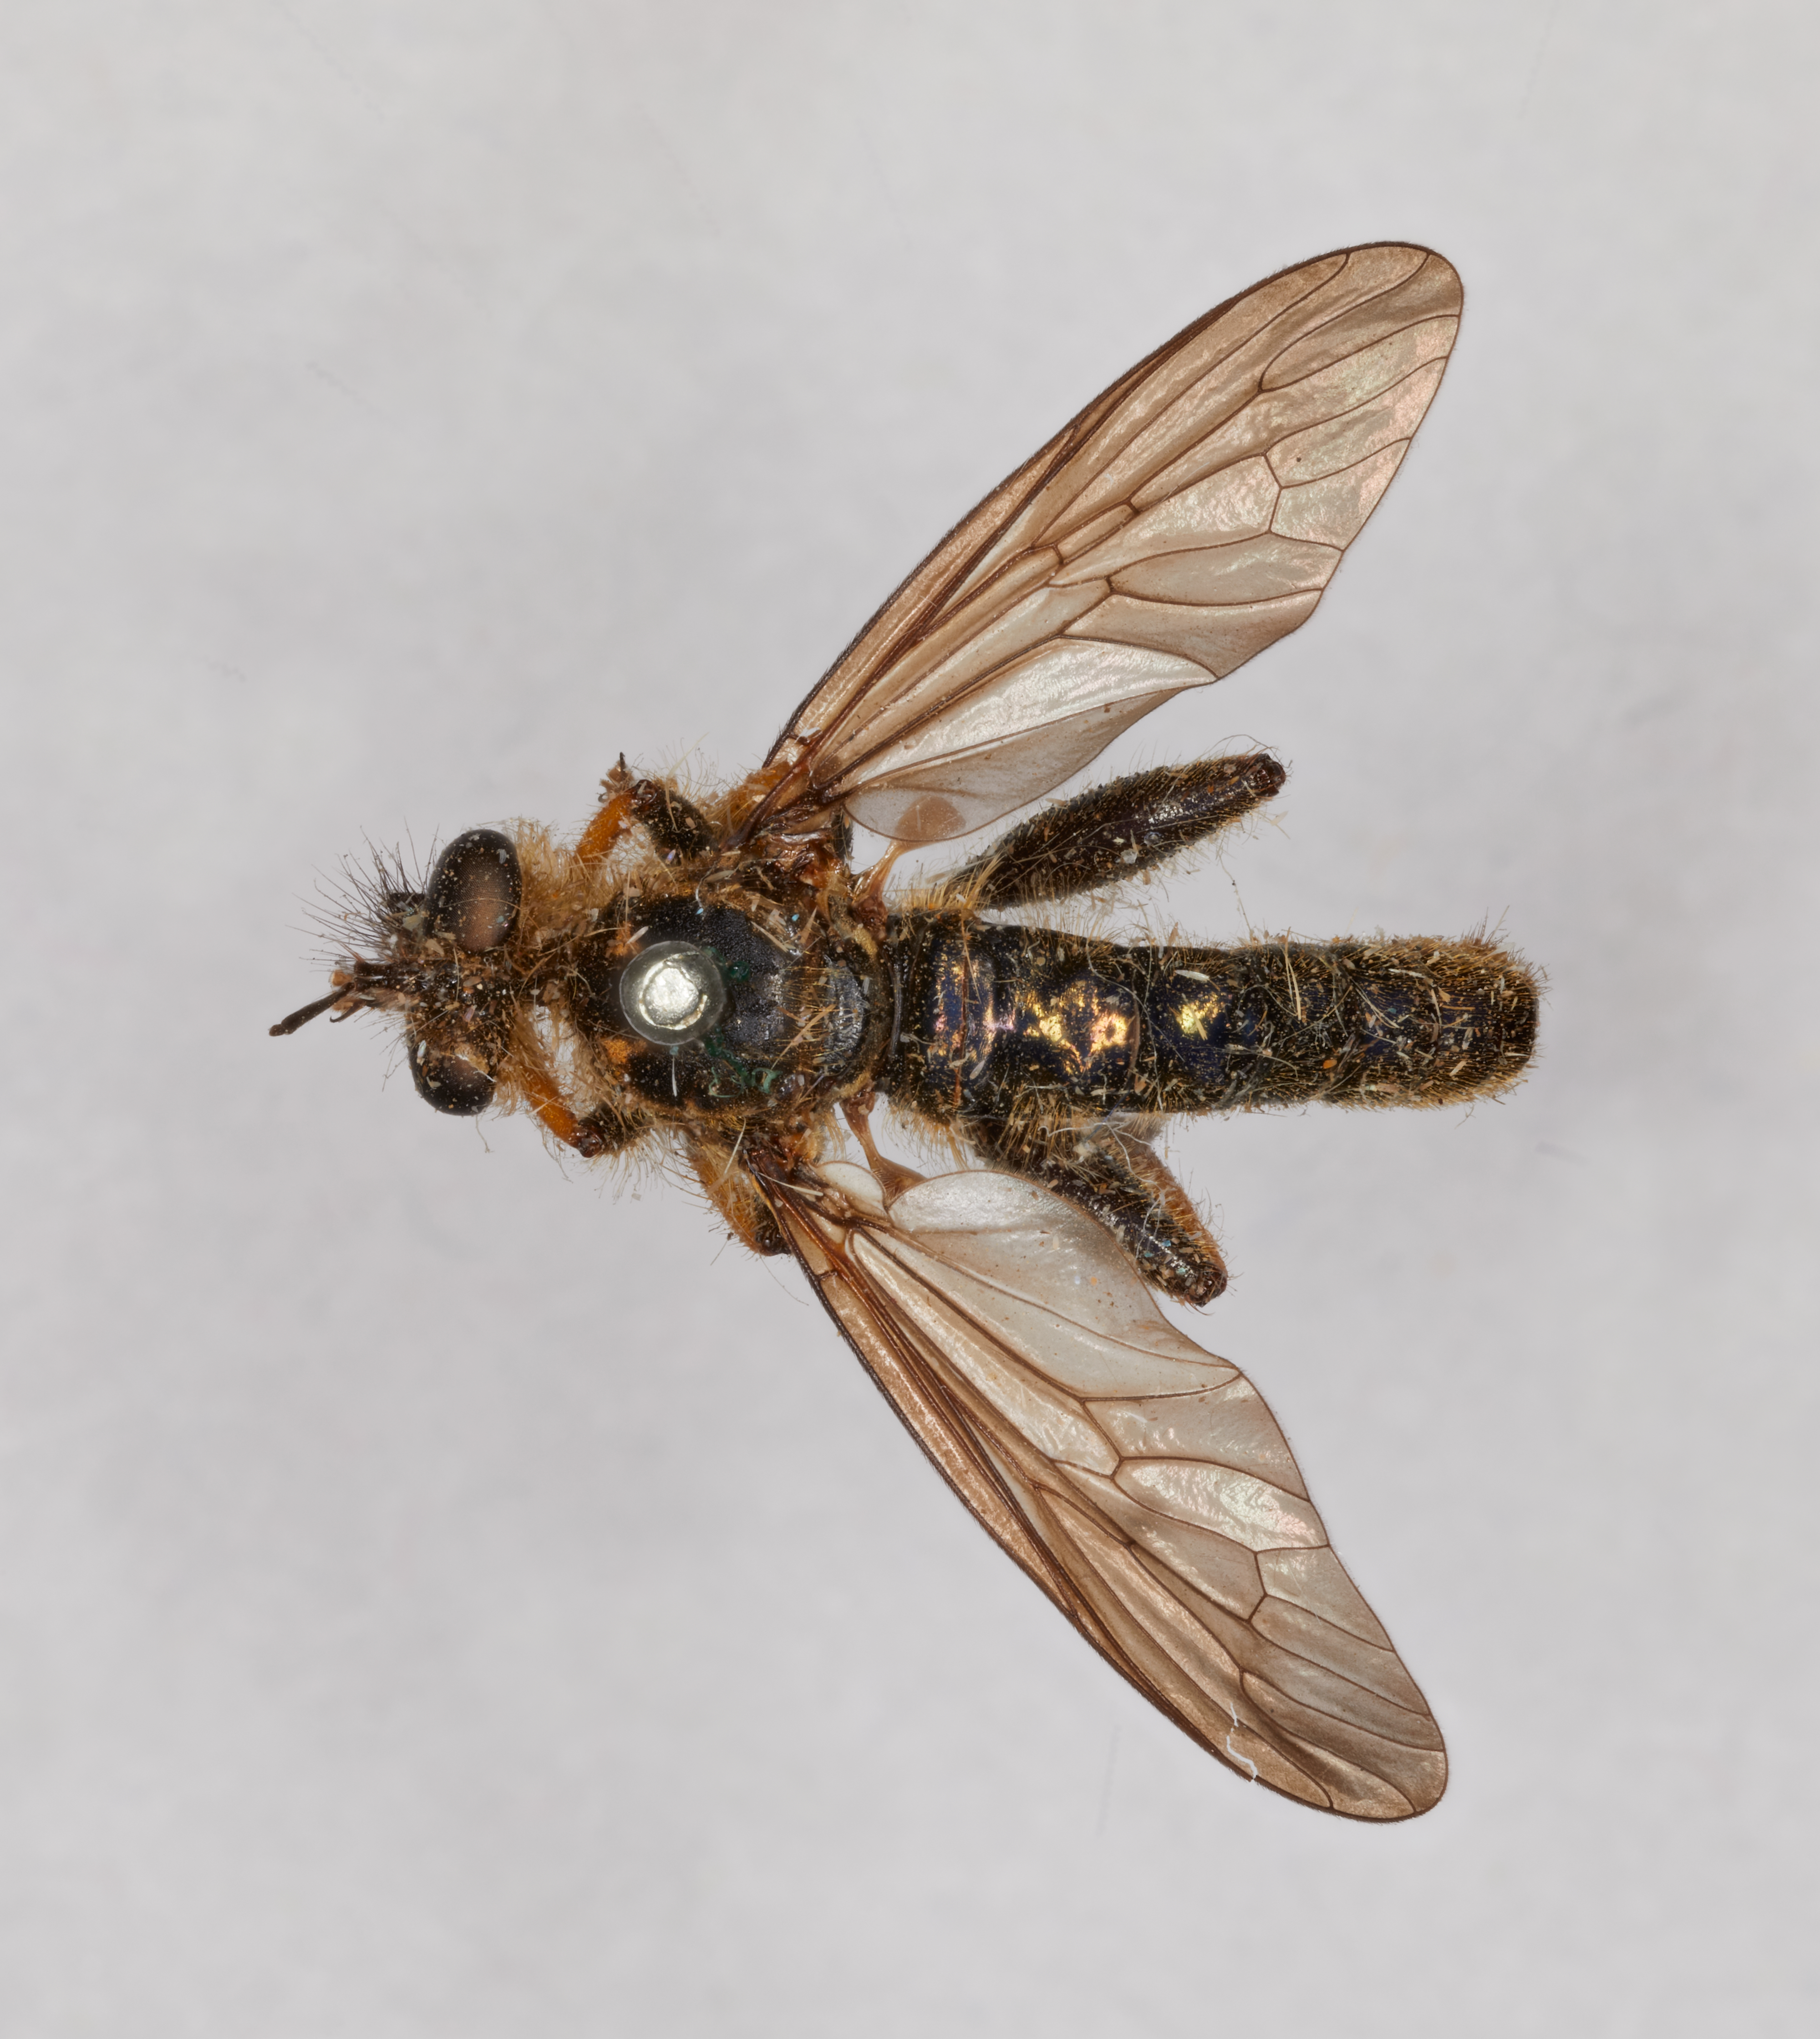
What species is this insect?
Dioctria doanei
